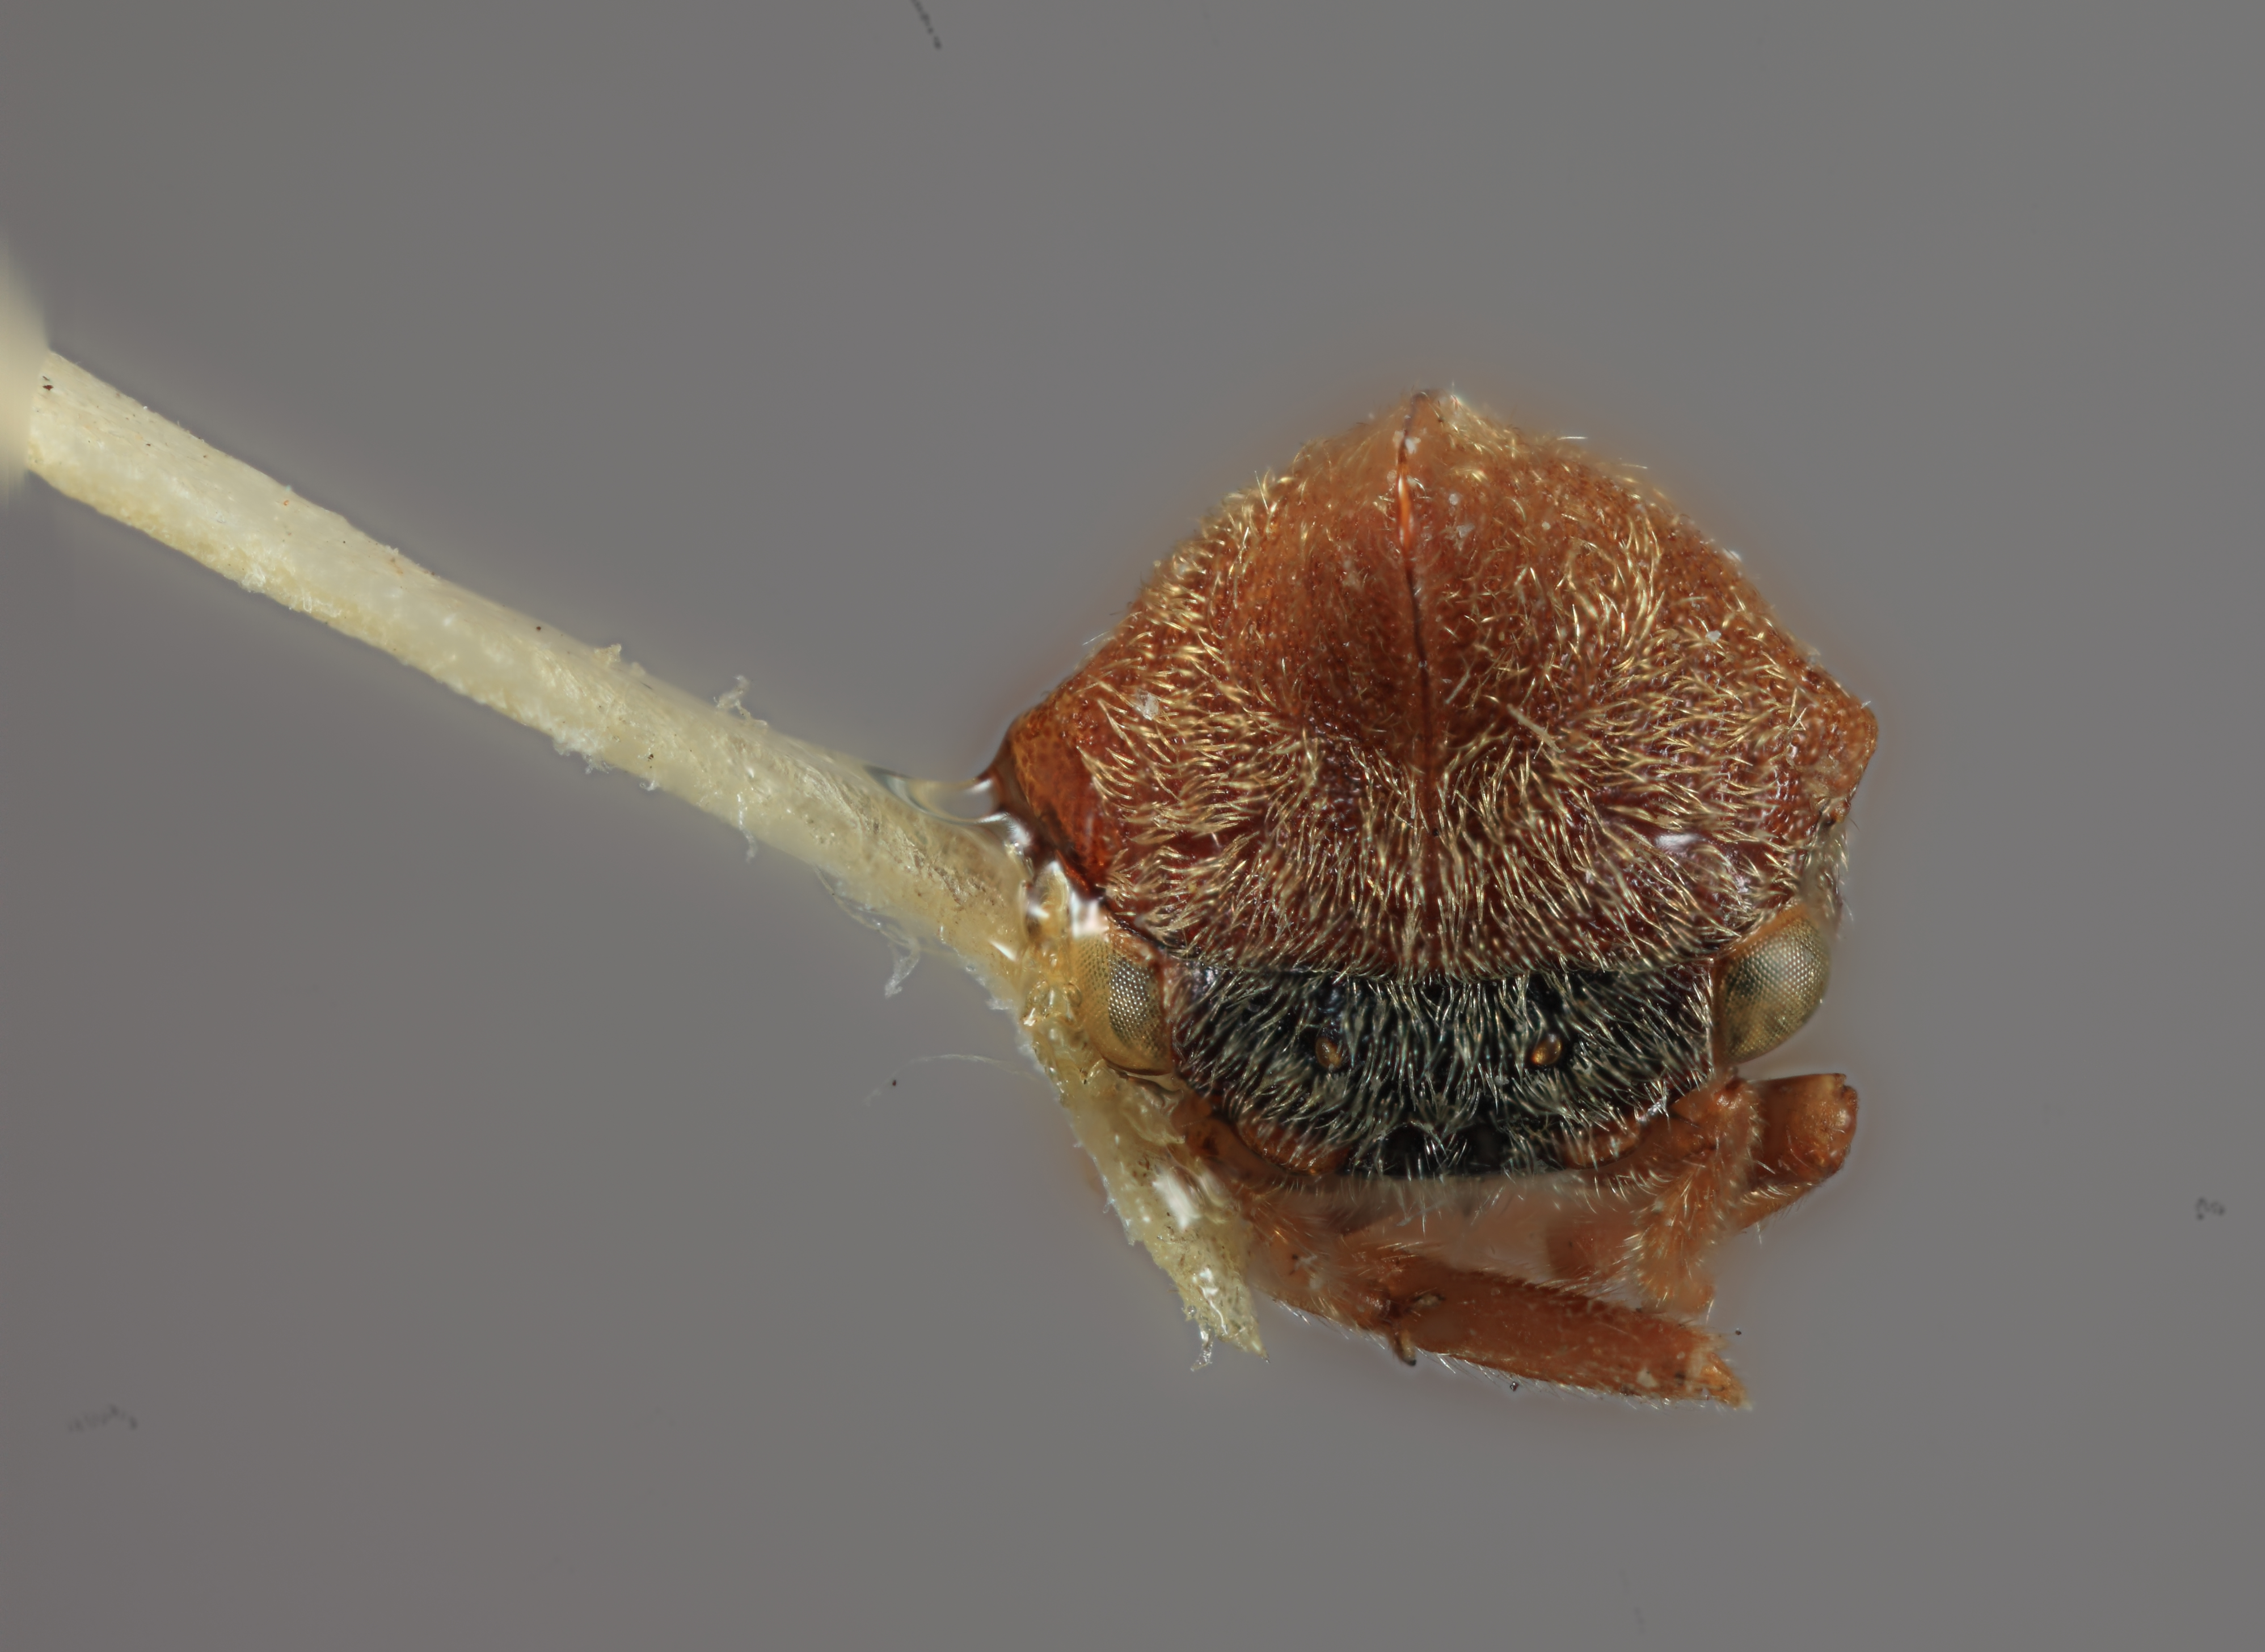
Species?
Guayaquila peruviensis
